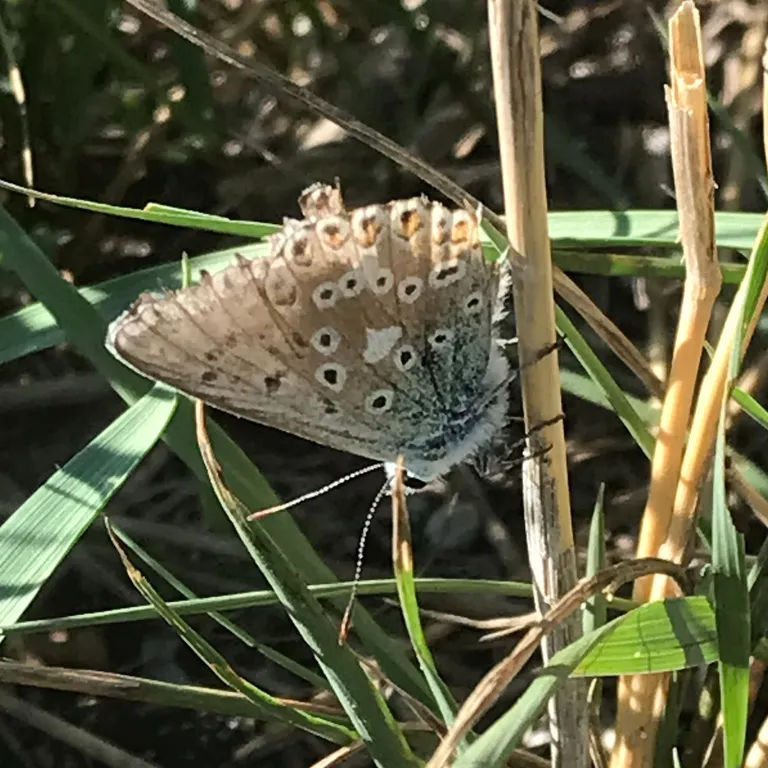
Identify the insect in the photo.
Lysandra coridon
